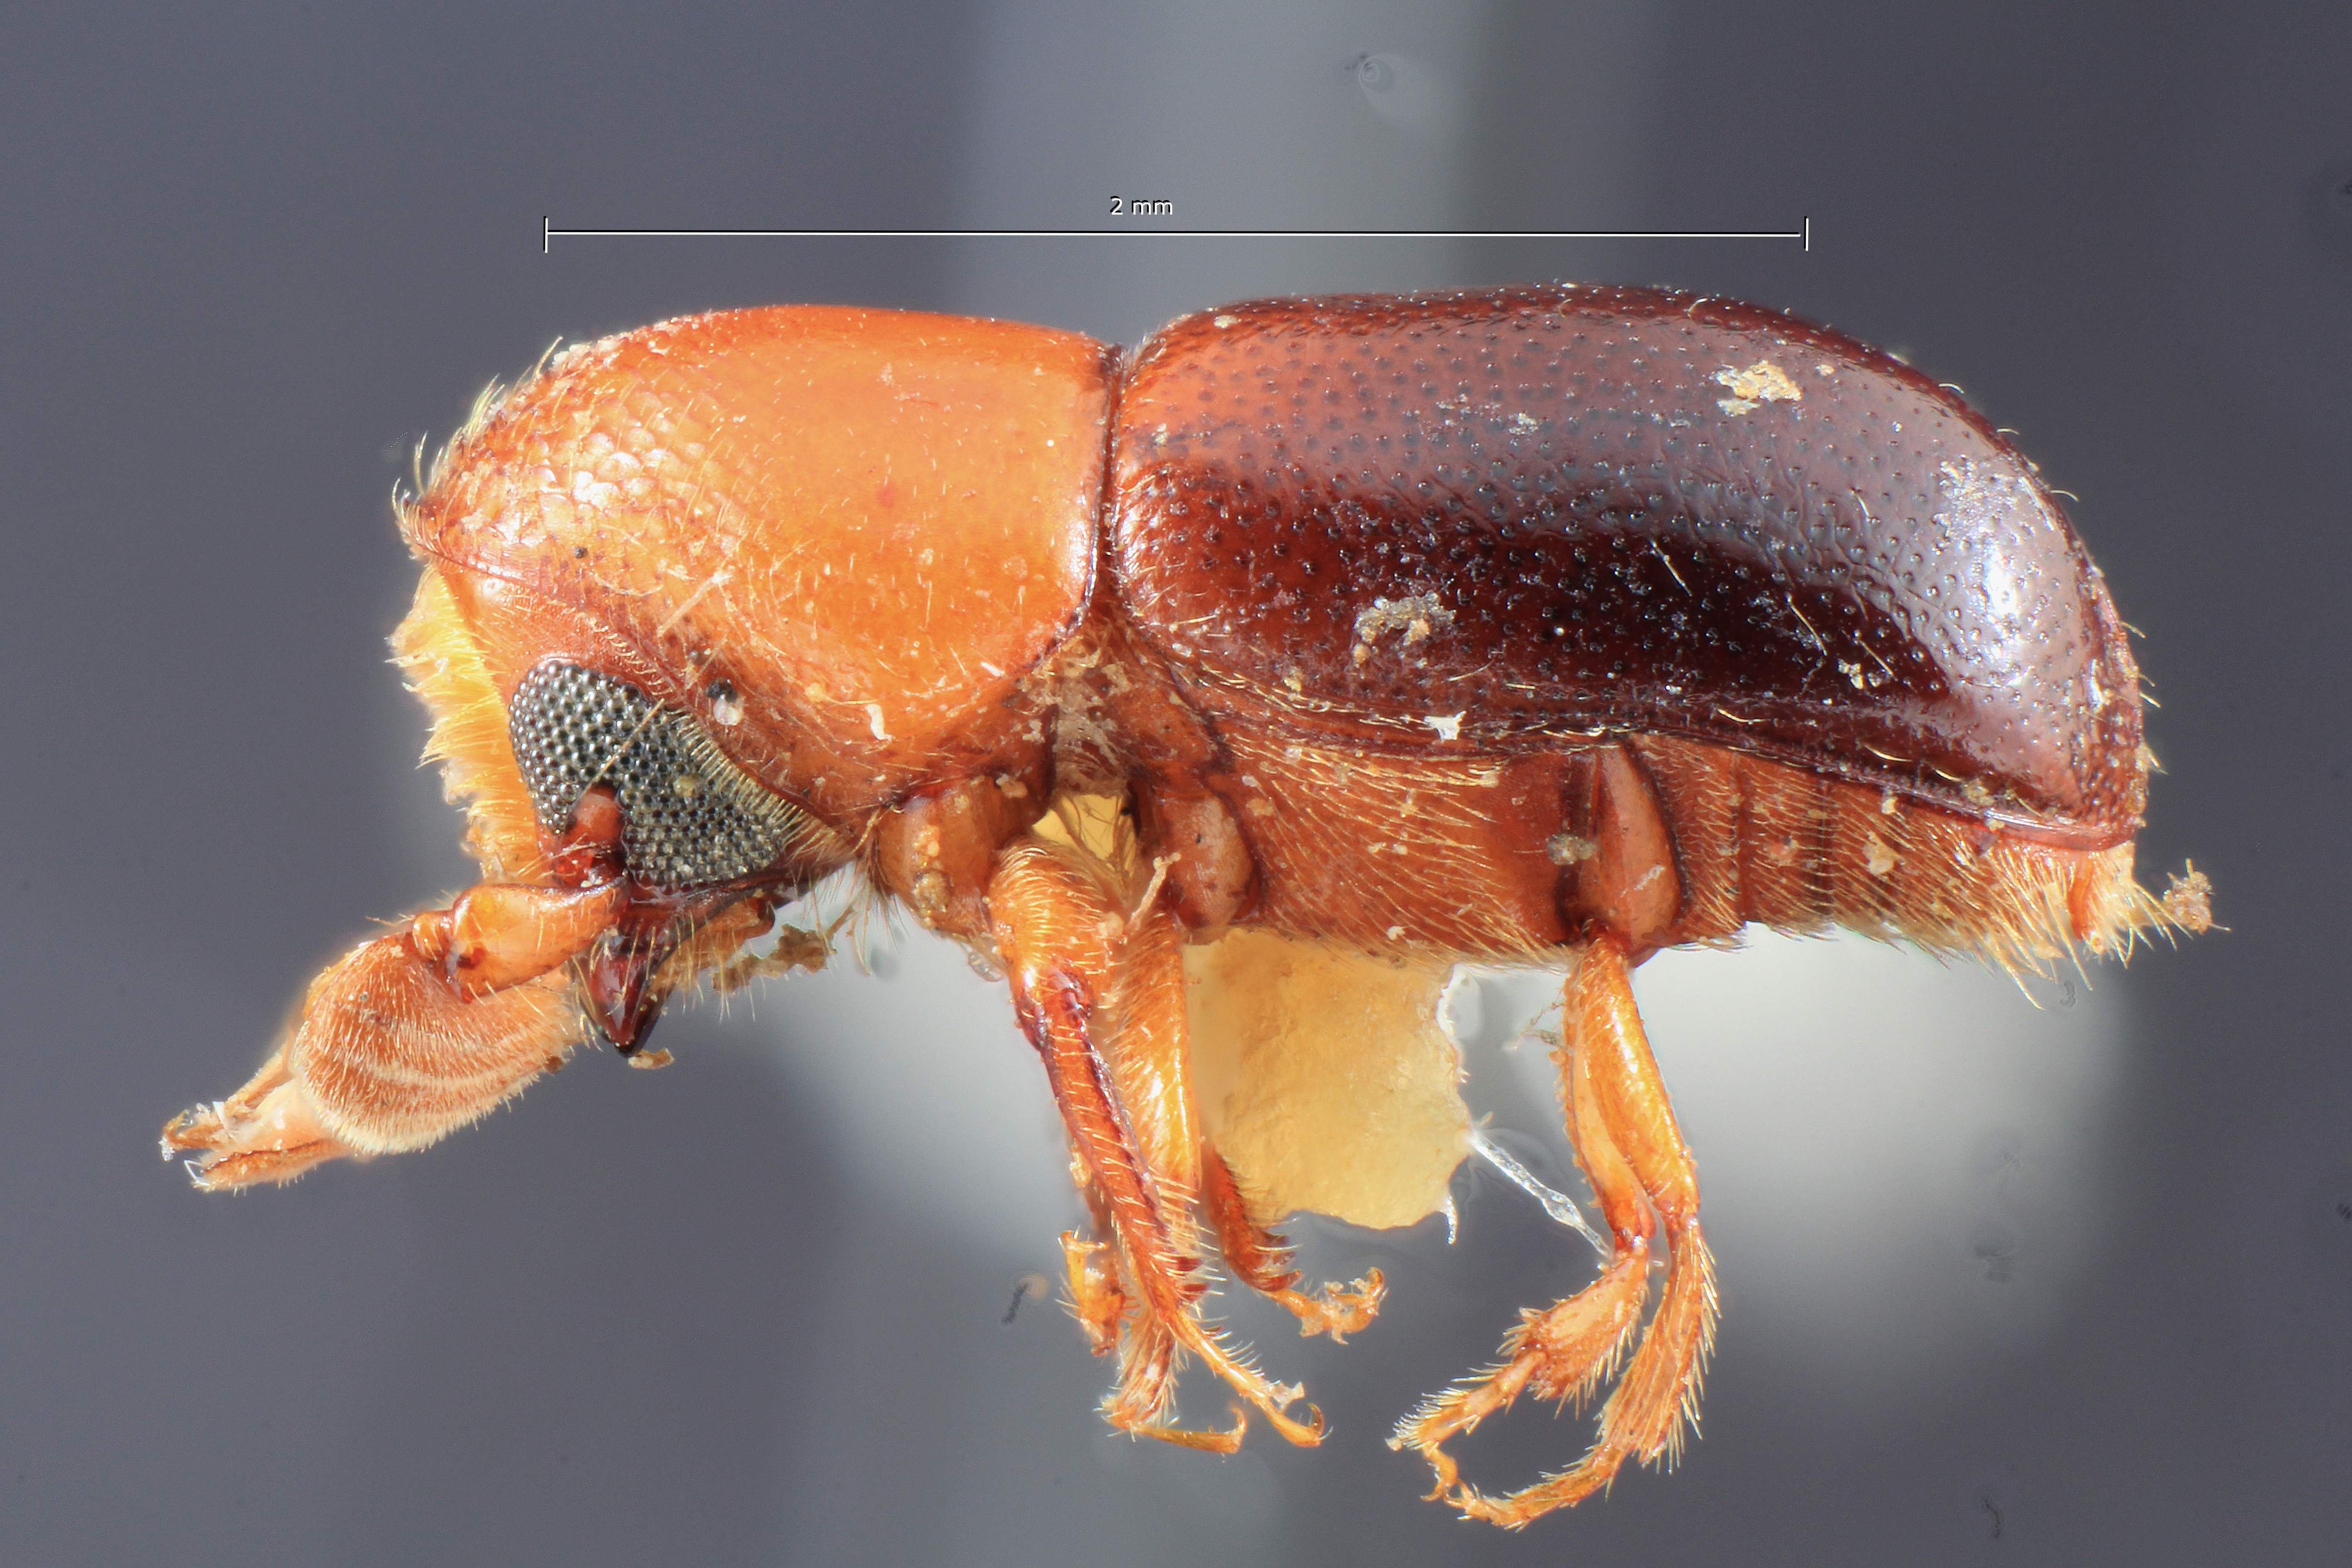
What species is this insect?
Corthylus sanguineus
